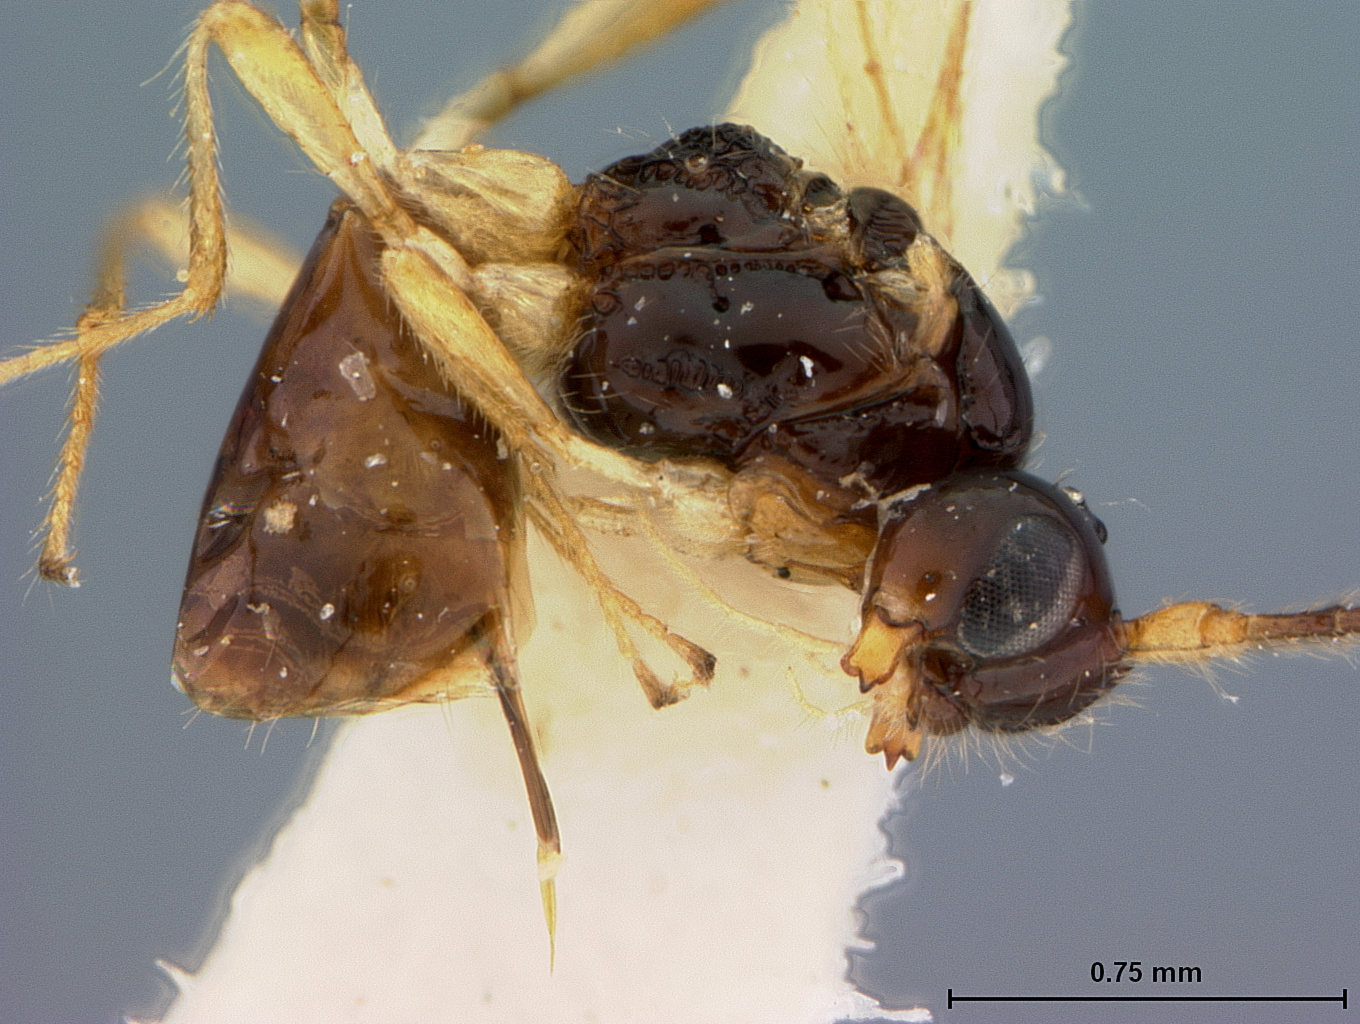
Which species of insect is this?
Aspilota krombeini
